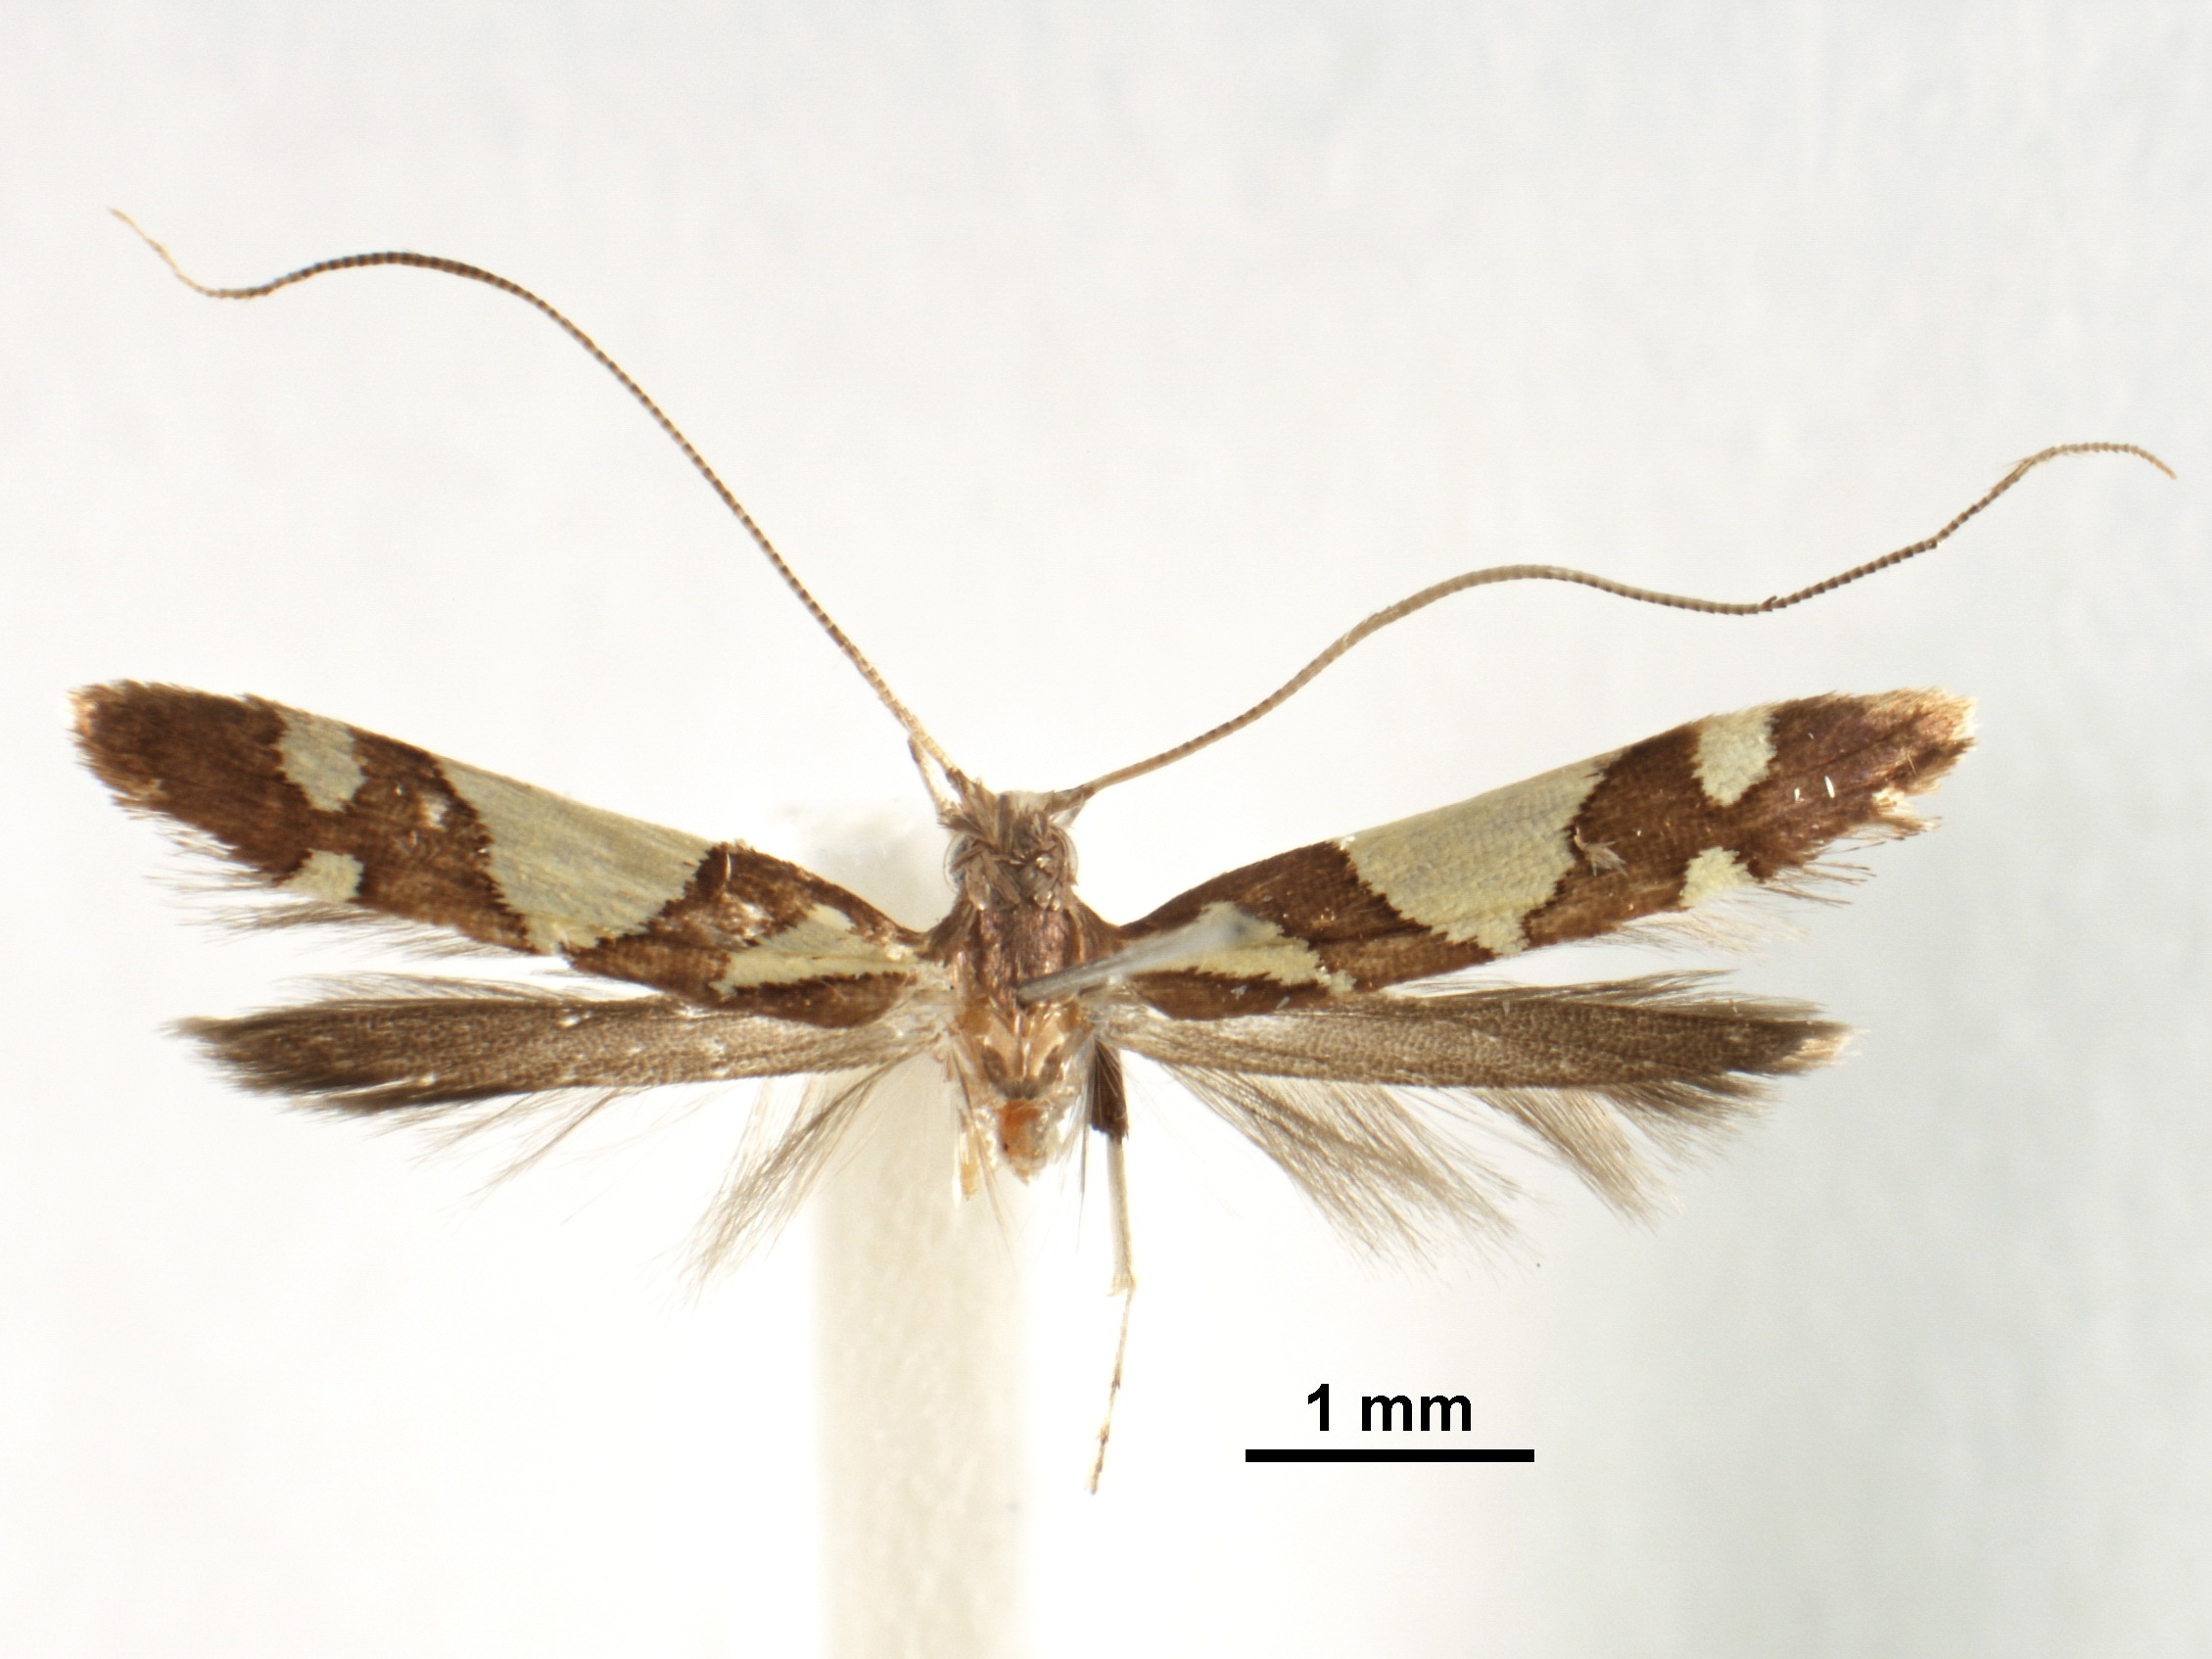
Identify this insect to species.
Caloptilia deltanthes
